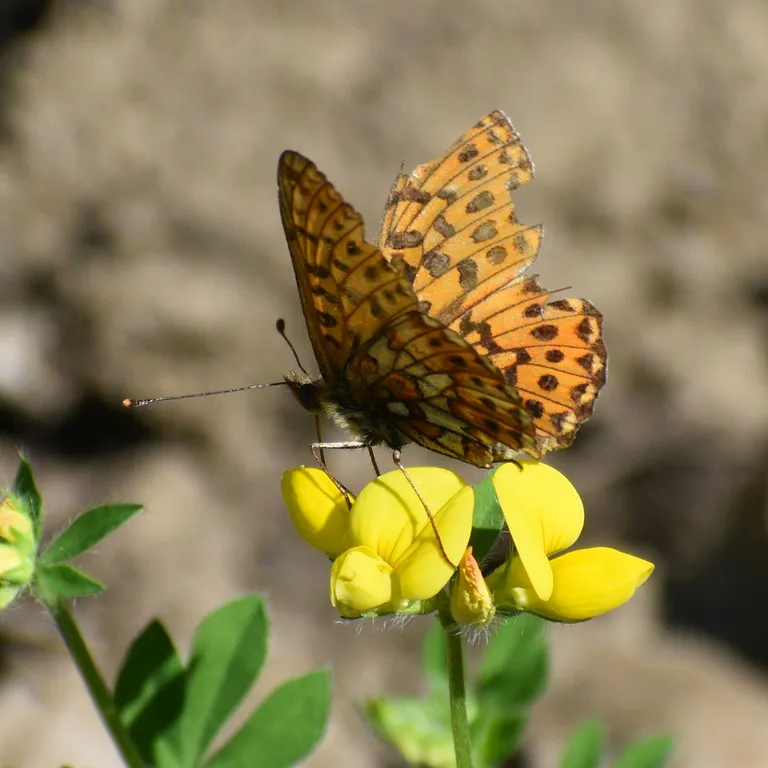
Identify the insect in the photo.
Boloria euphrosyne (also Clossiana euphrosyne)
